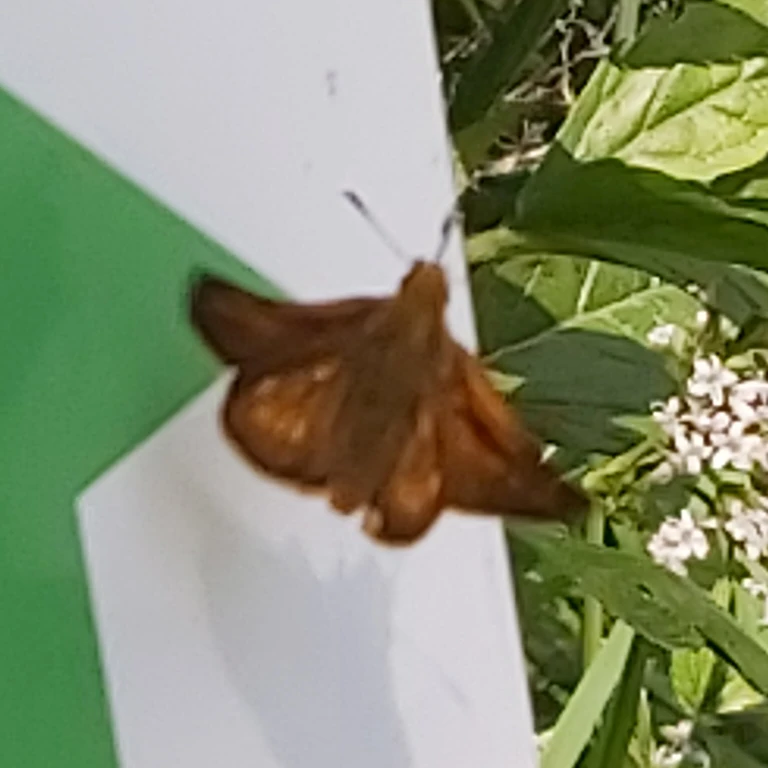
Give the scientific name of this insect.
Ochlodes sylvanus (also Ochlodes venata)
